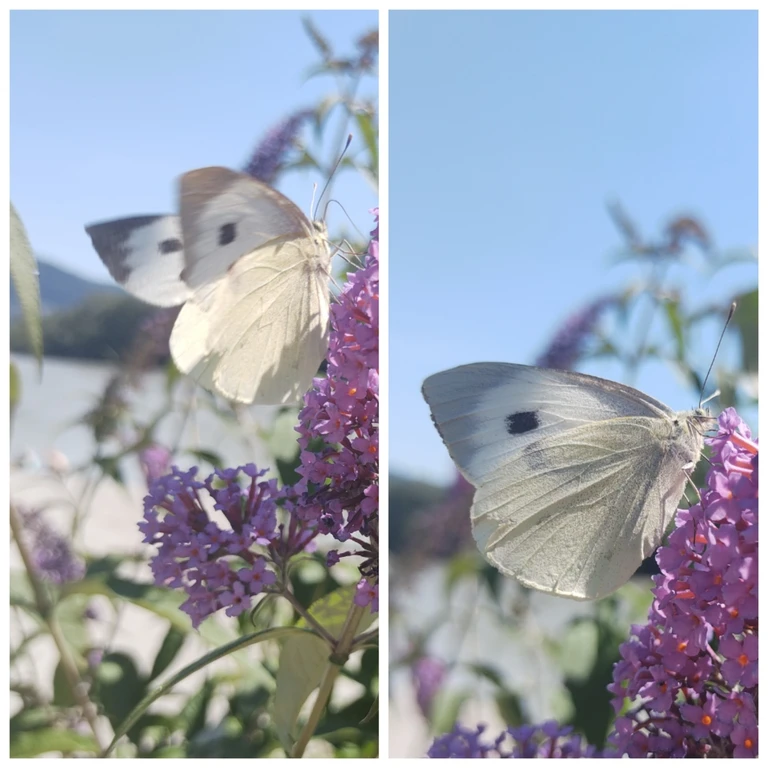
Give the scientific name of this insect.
Pieris brassicae
